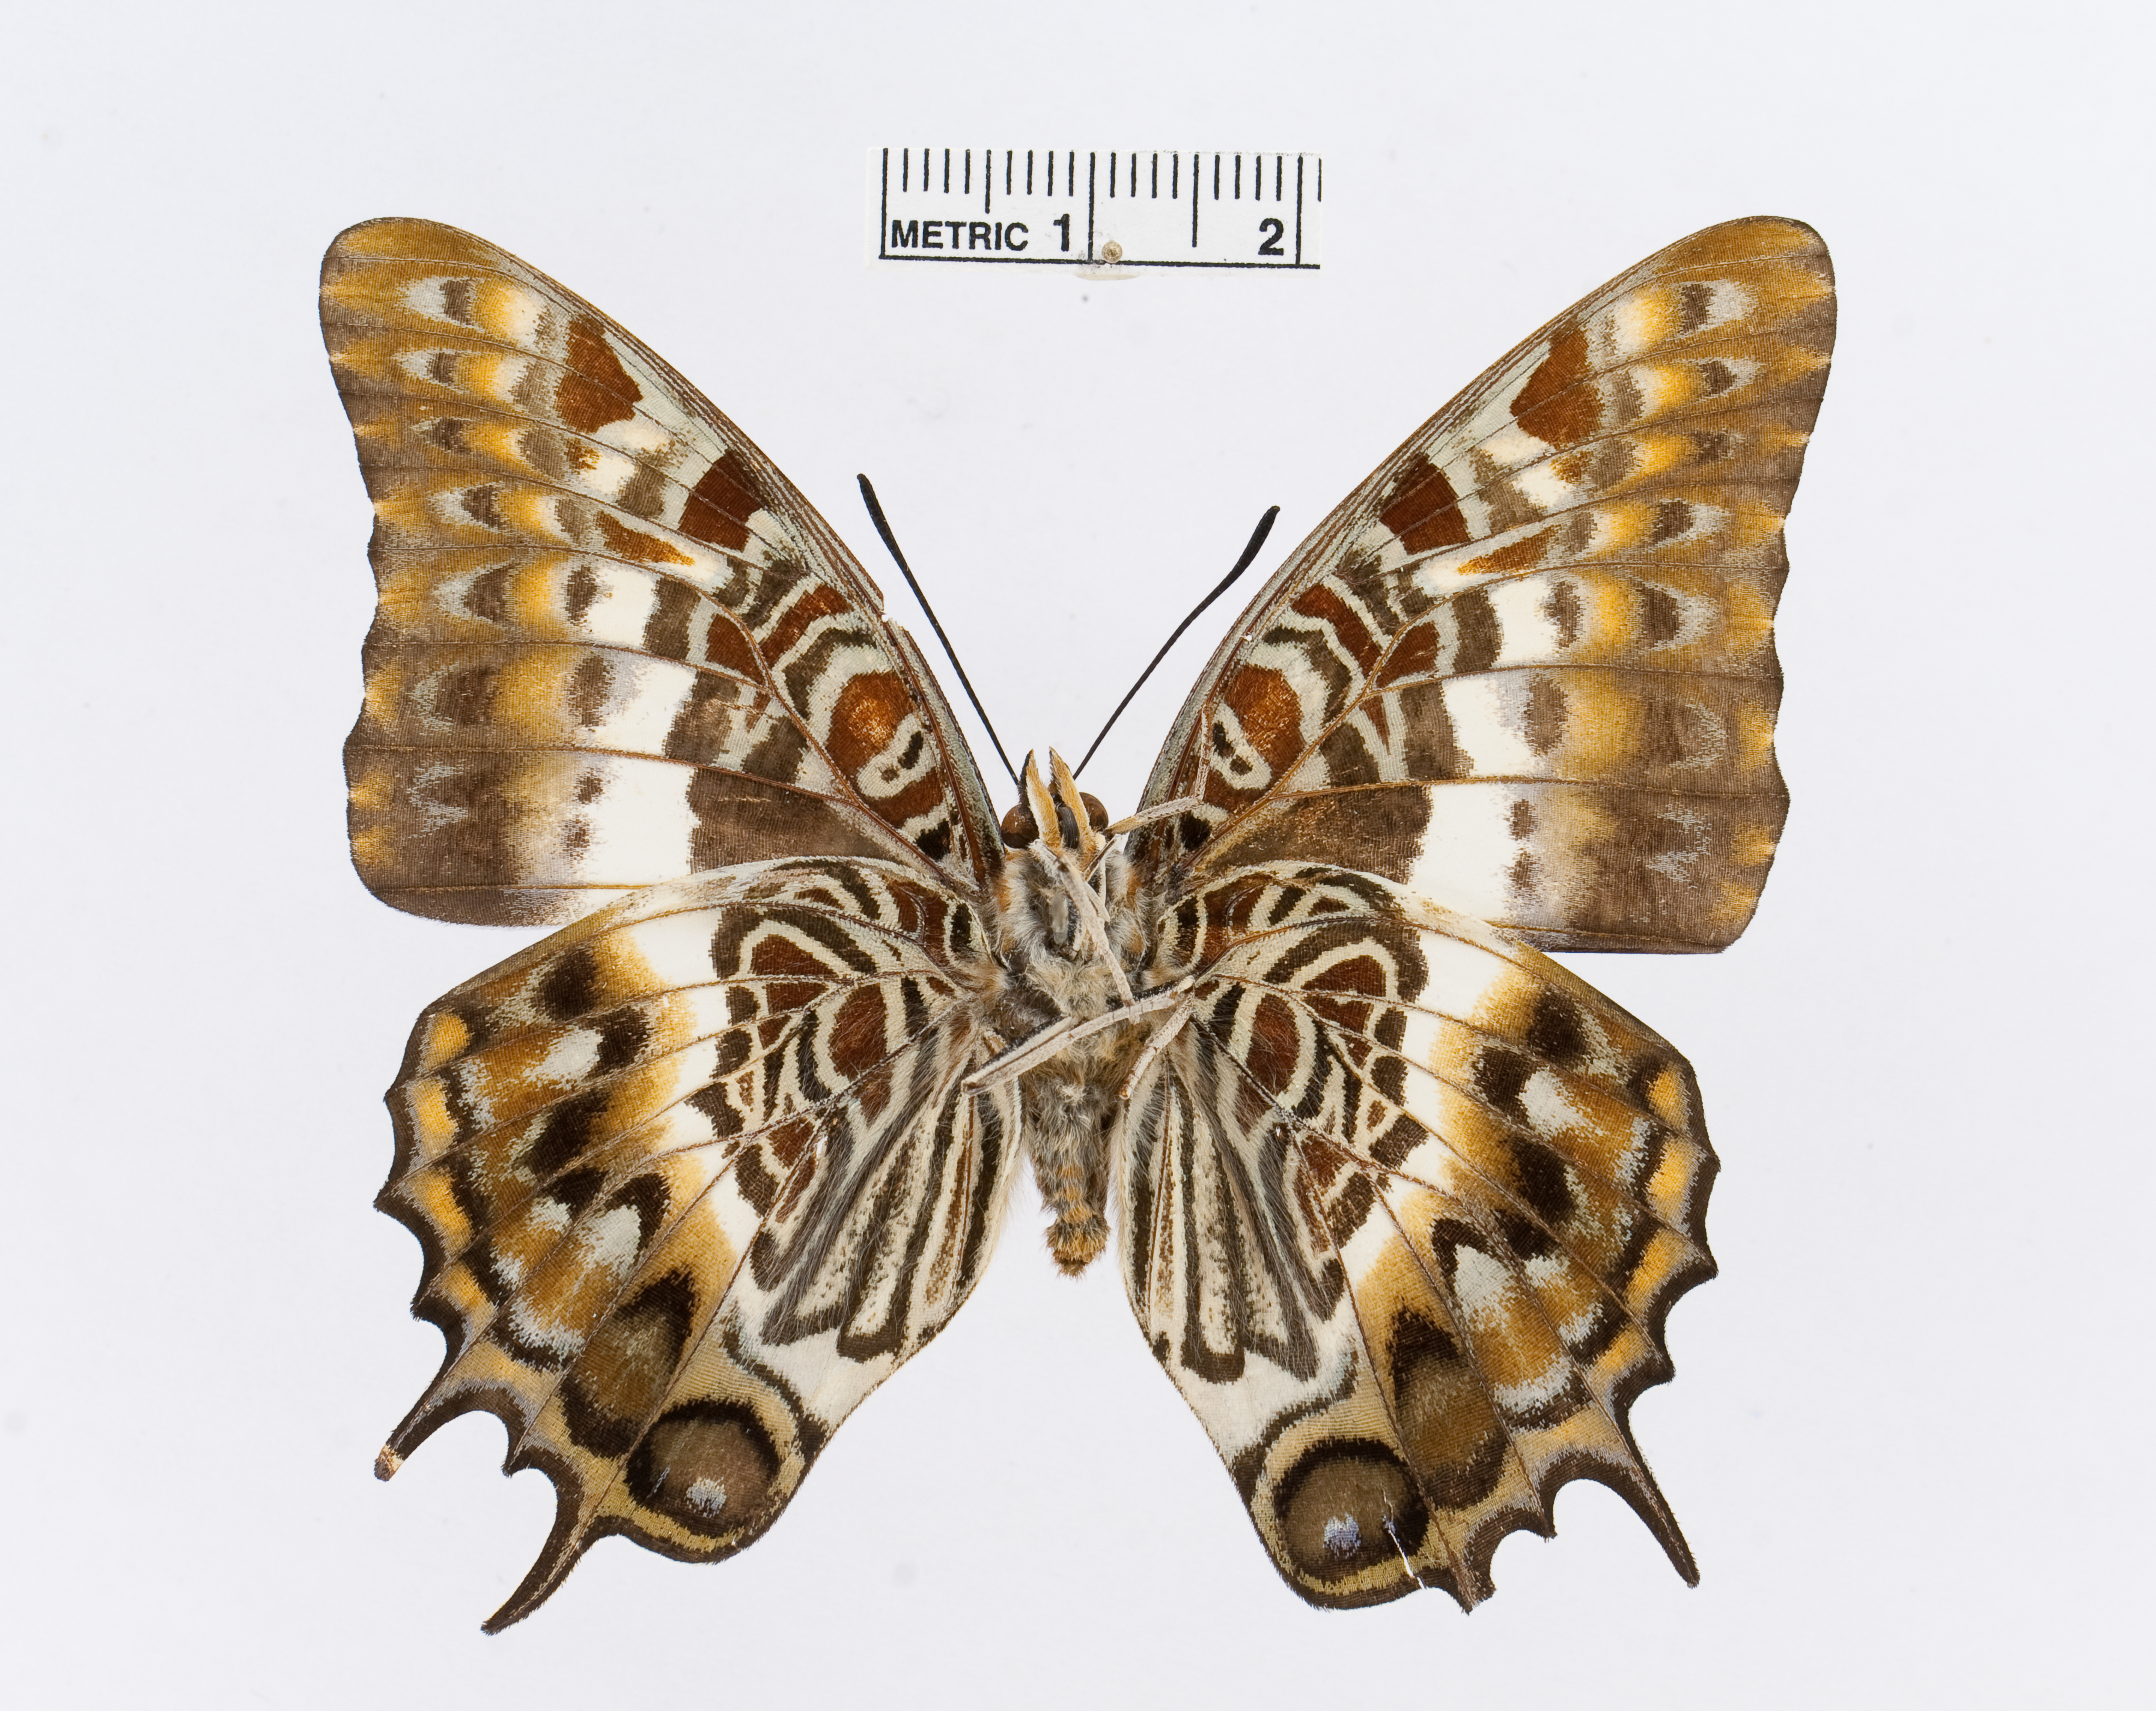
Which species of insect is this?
Charaxes ansorgei
